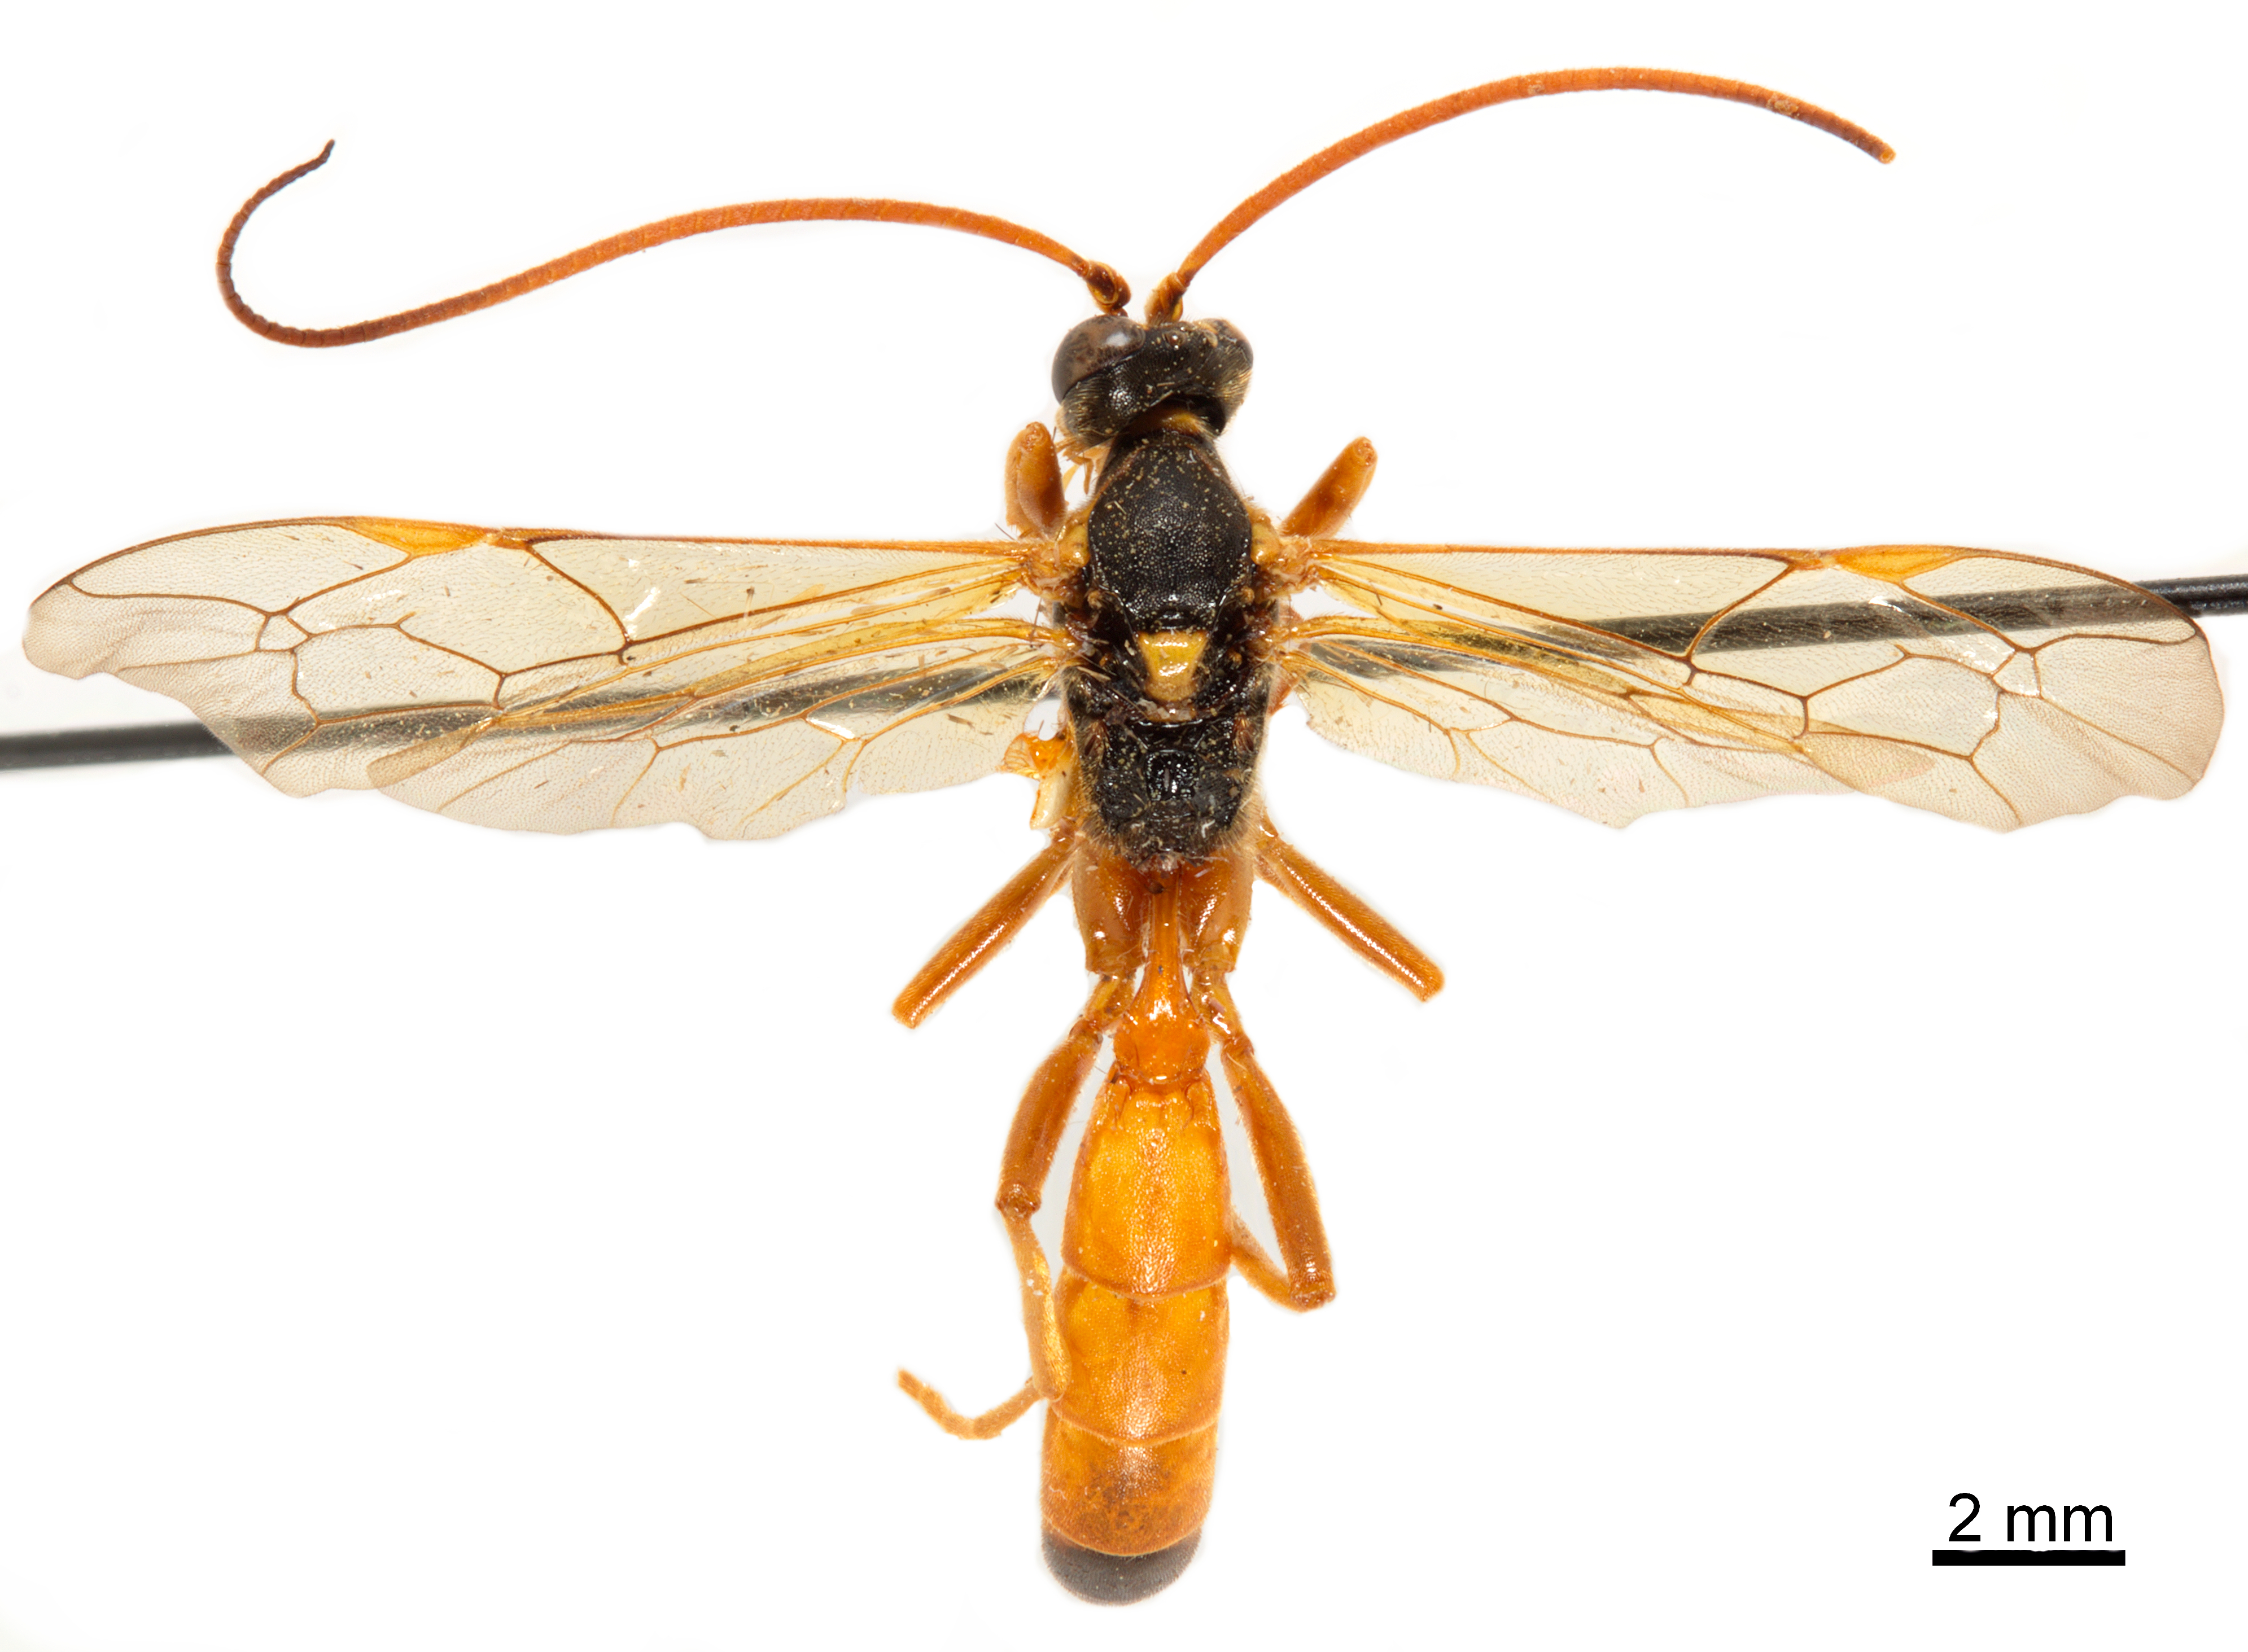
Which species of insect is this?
Neamblymorpha milva
